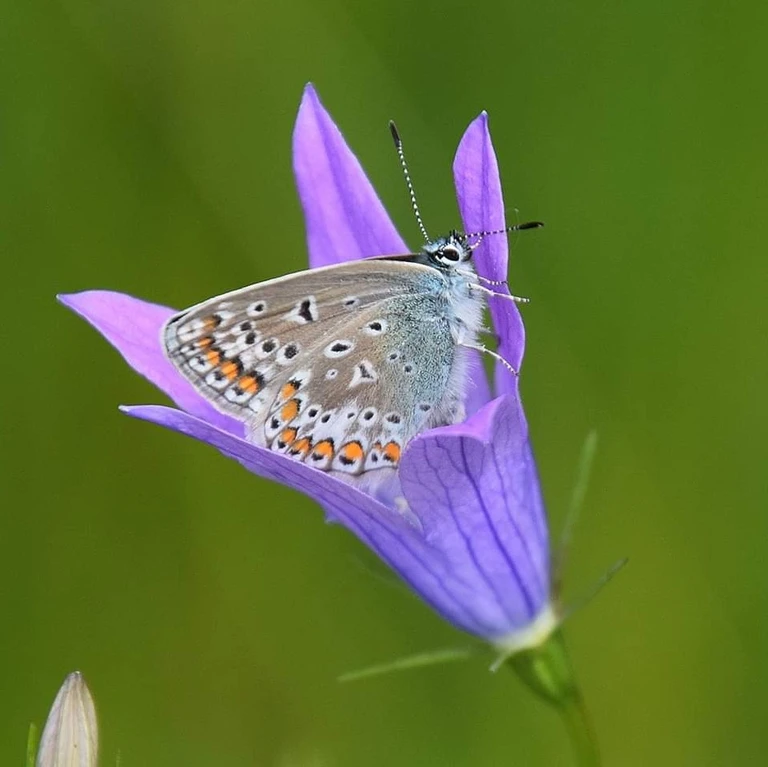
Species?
Polyommatus icarus
